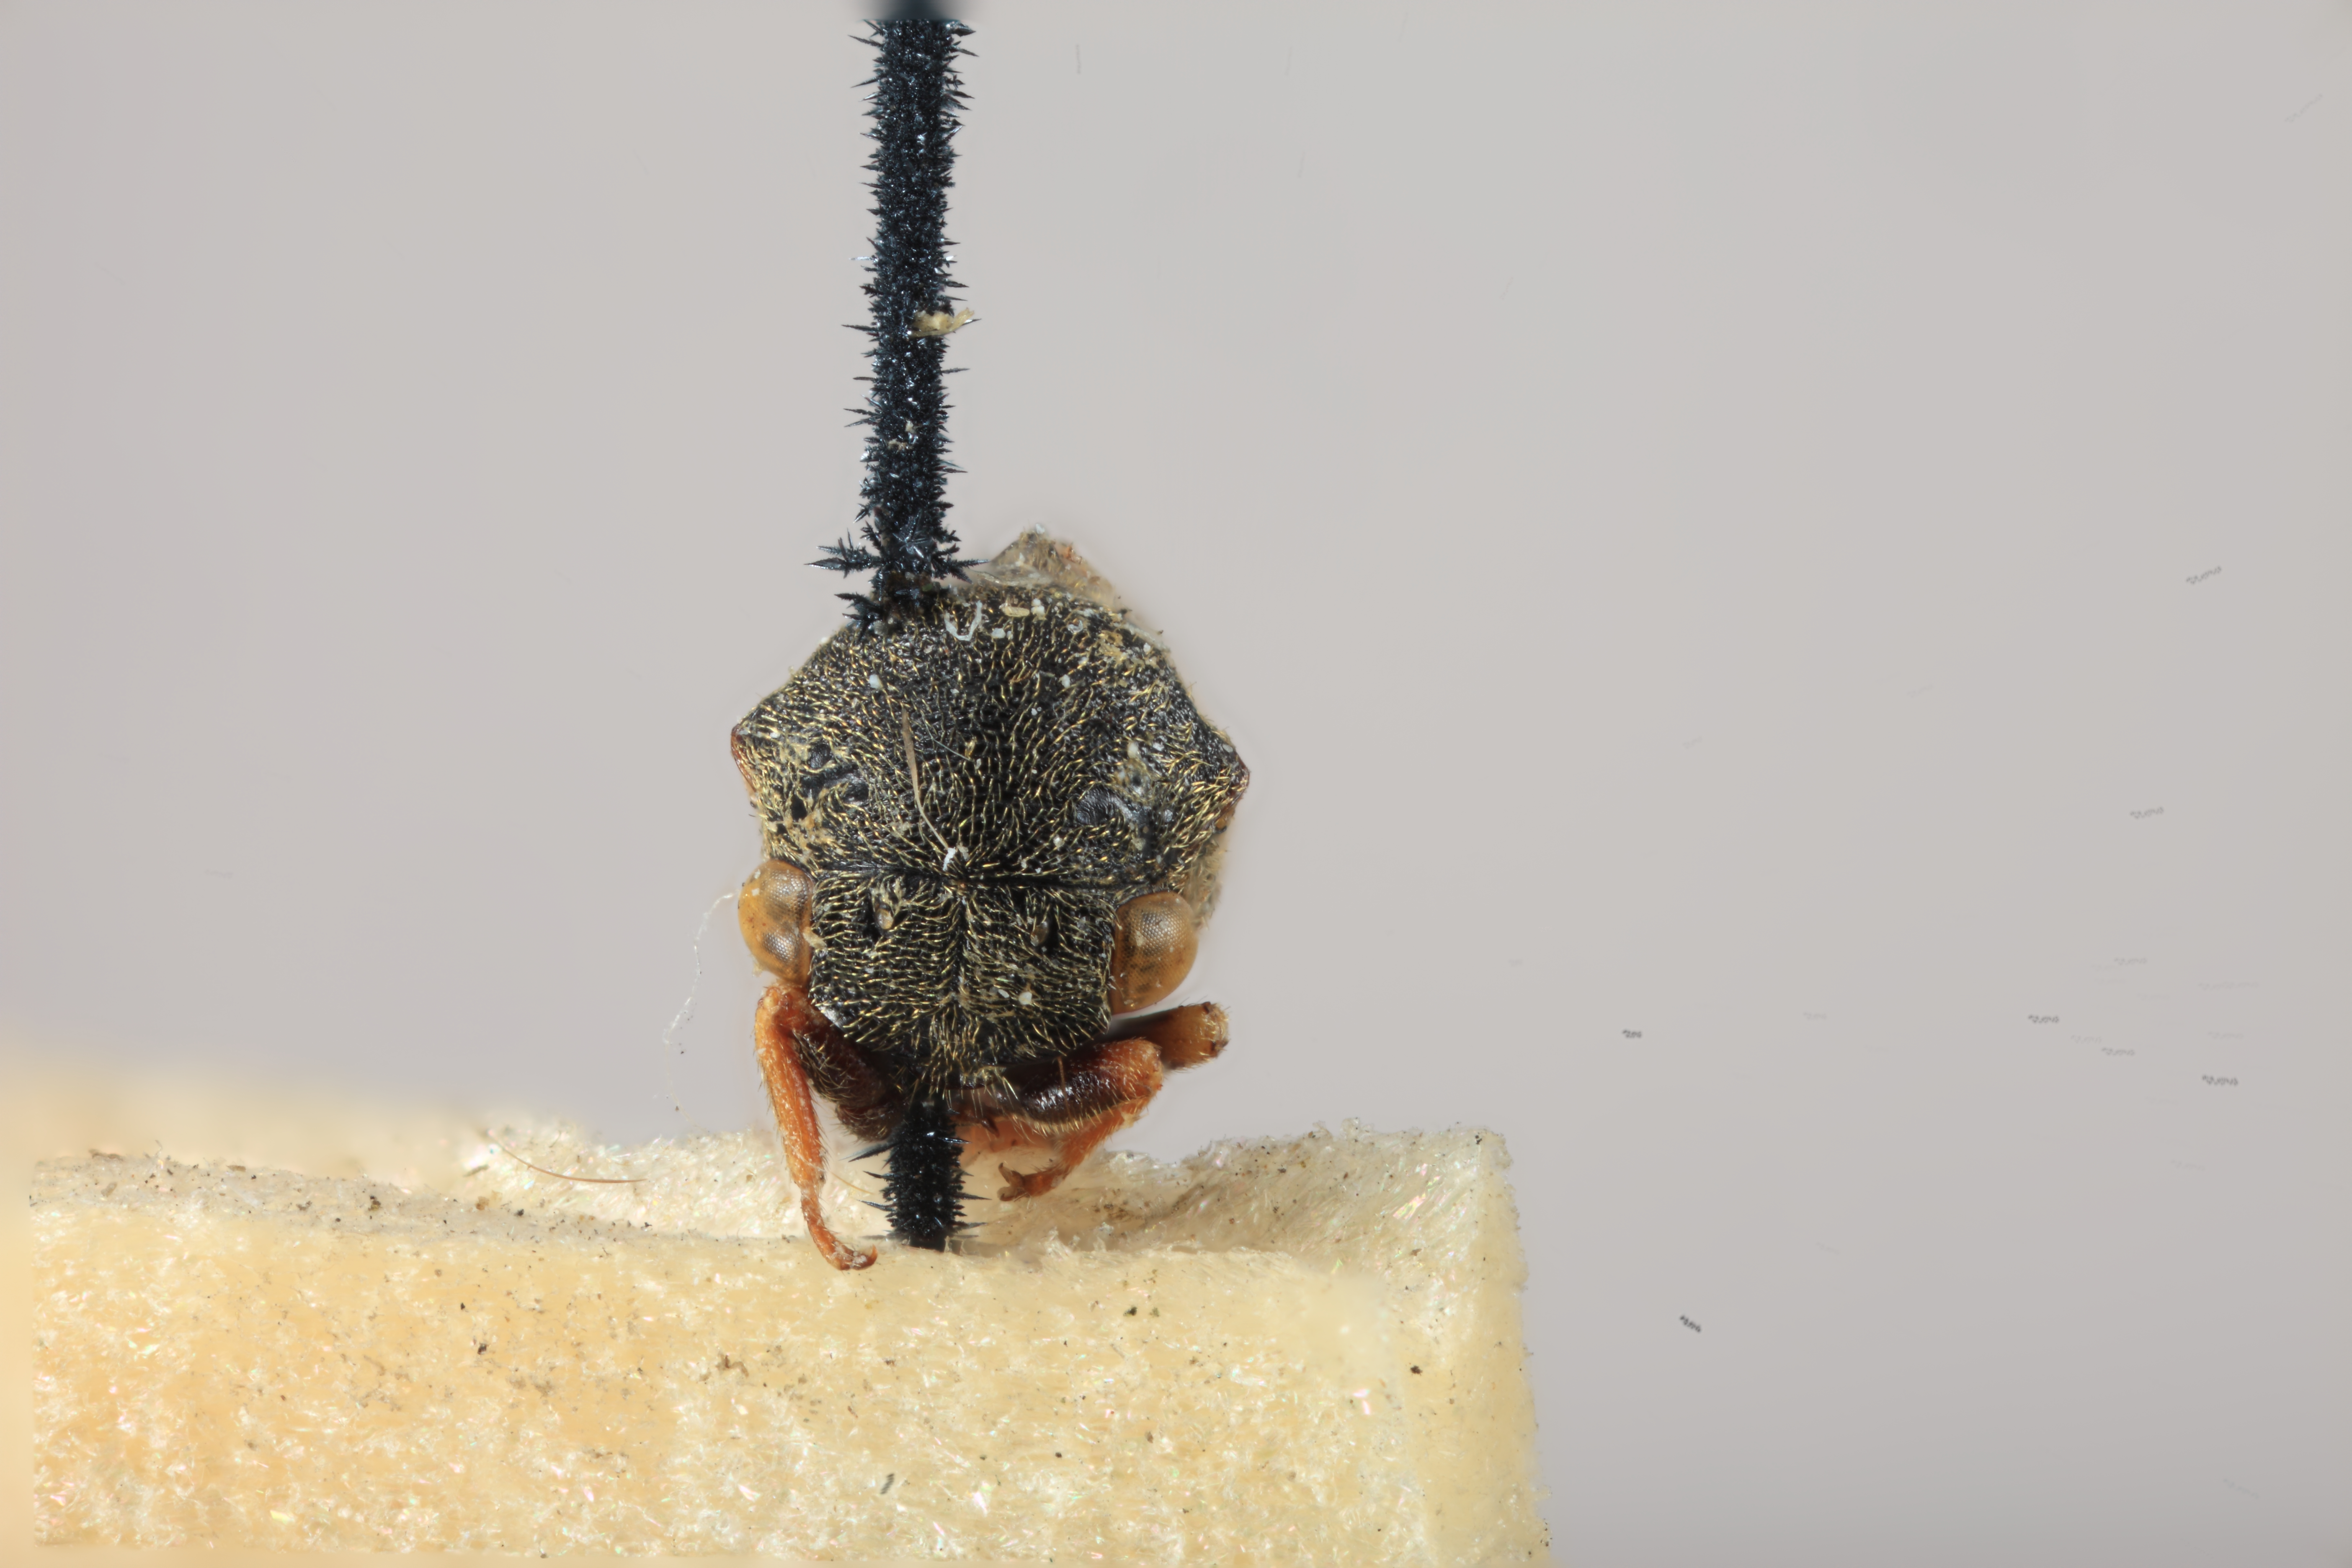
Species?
Gargara attenuata
